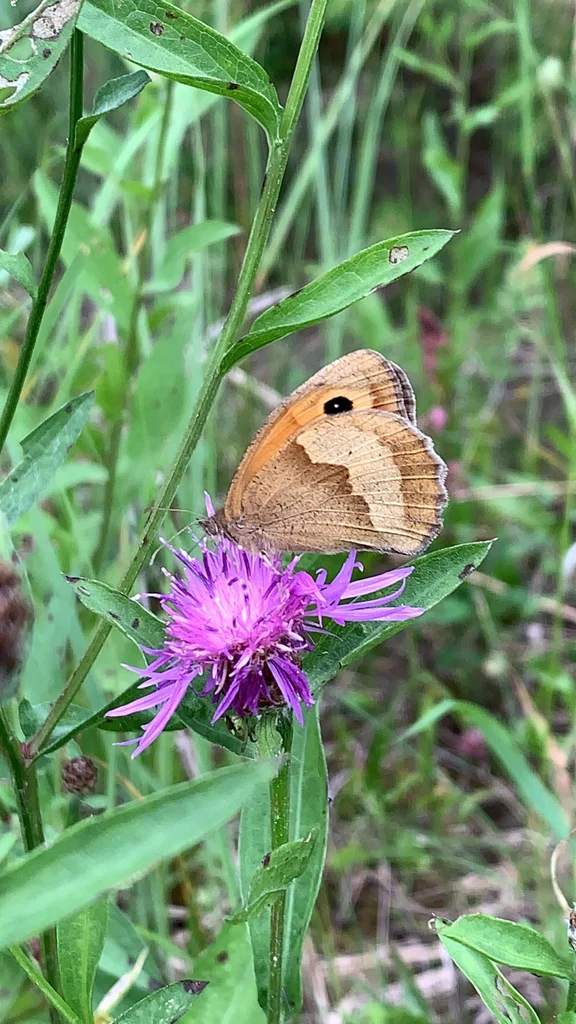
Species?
Maniola jurtina
